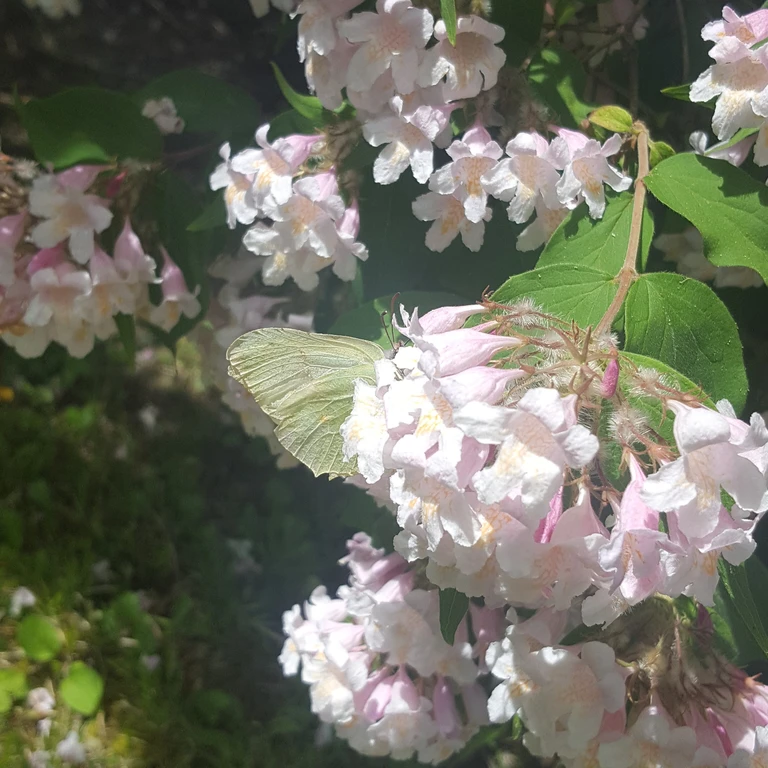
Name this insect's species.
Gonepteryx rhamni
